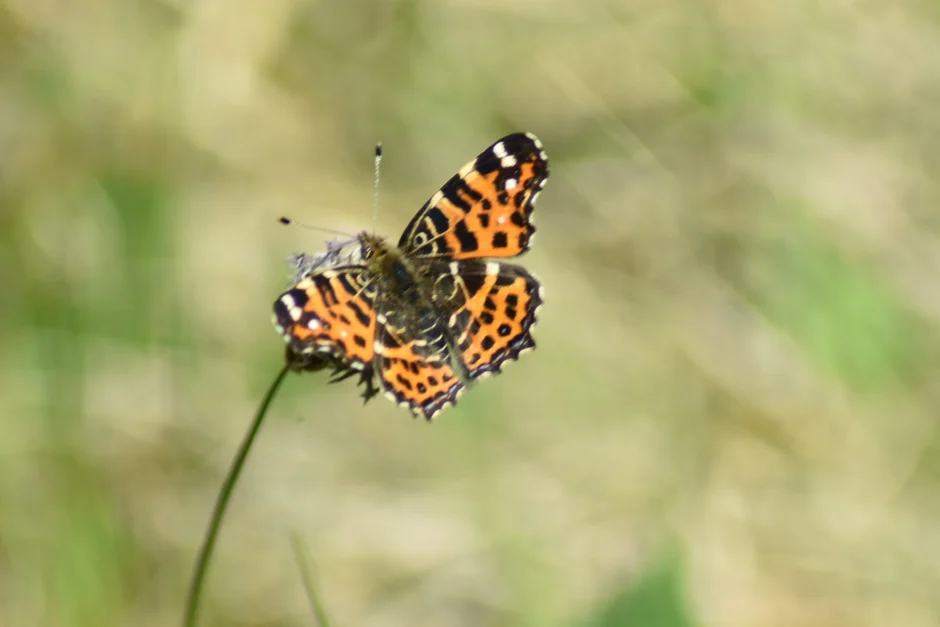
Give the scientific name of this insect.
Araschnia levana
